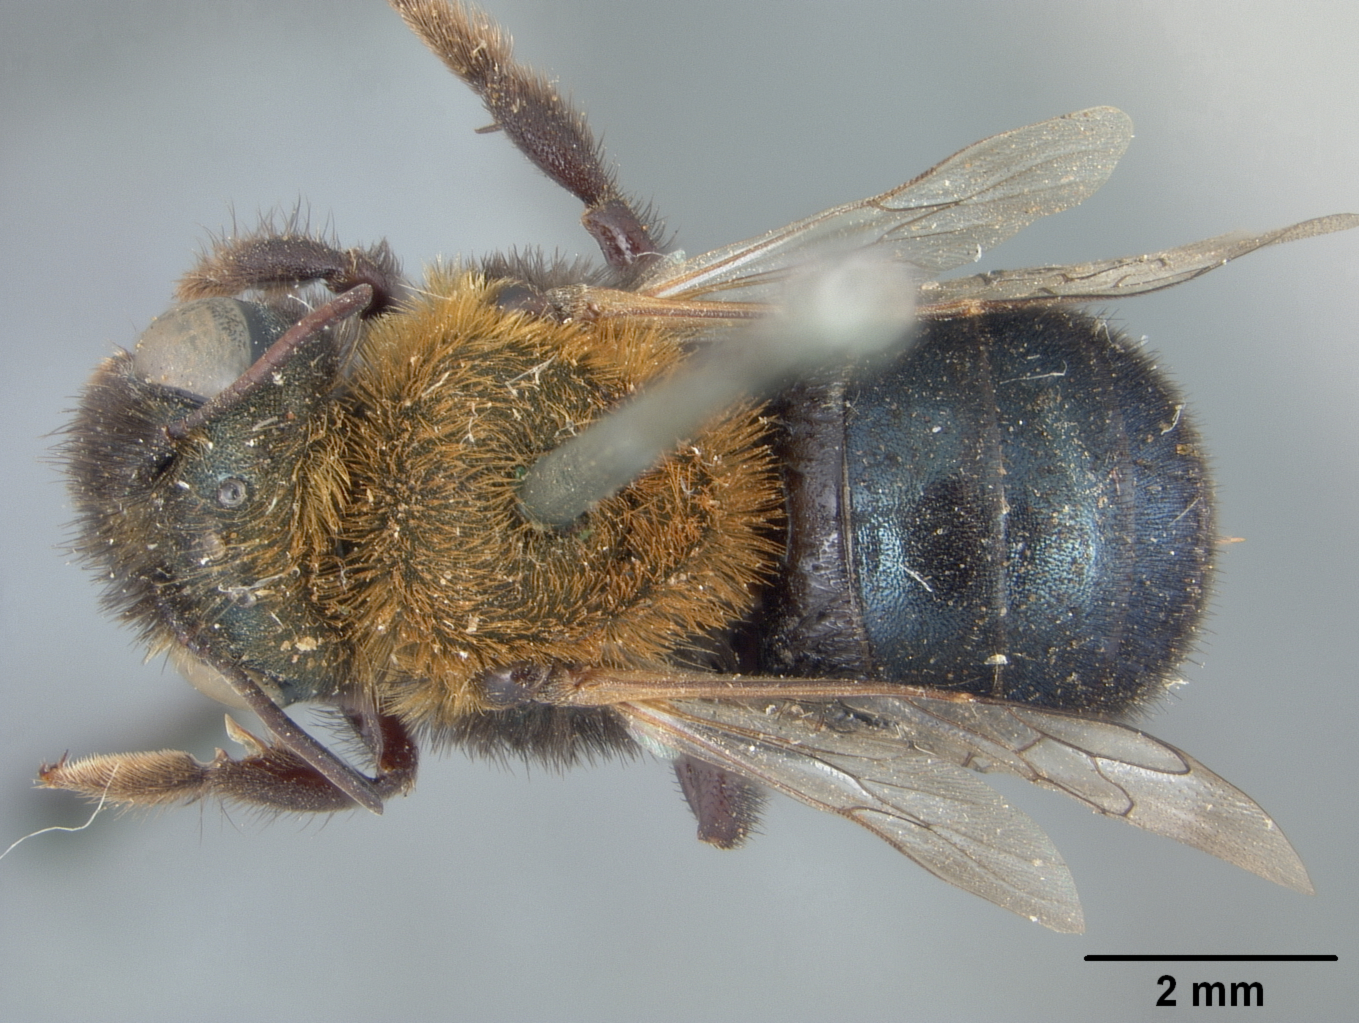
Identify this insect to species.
Osmia cerasi
